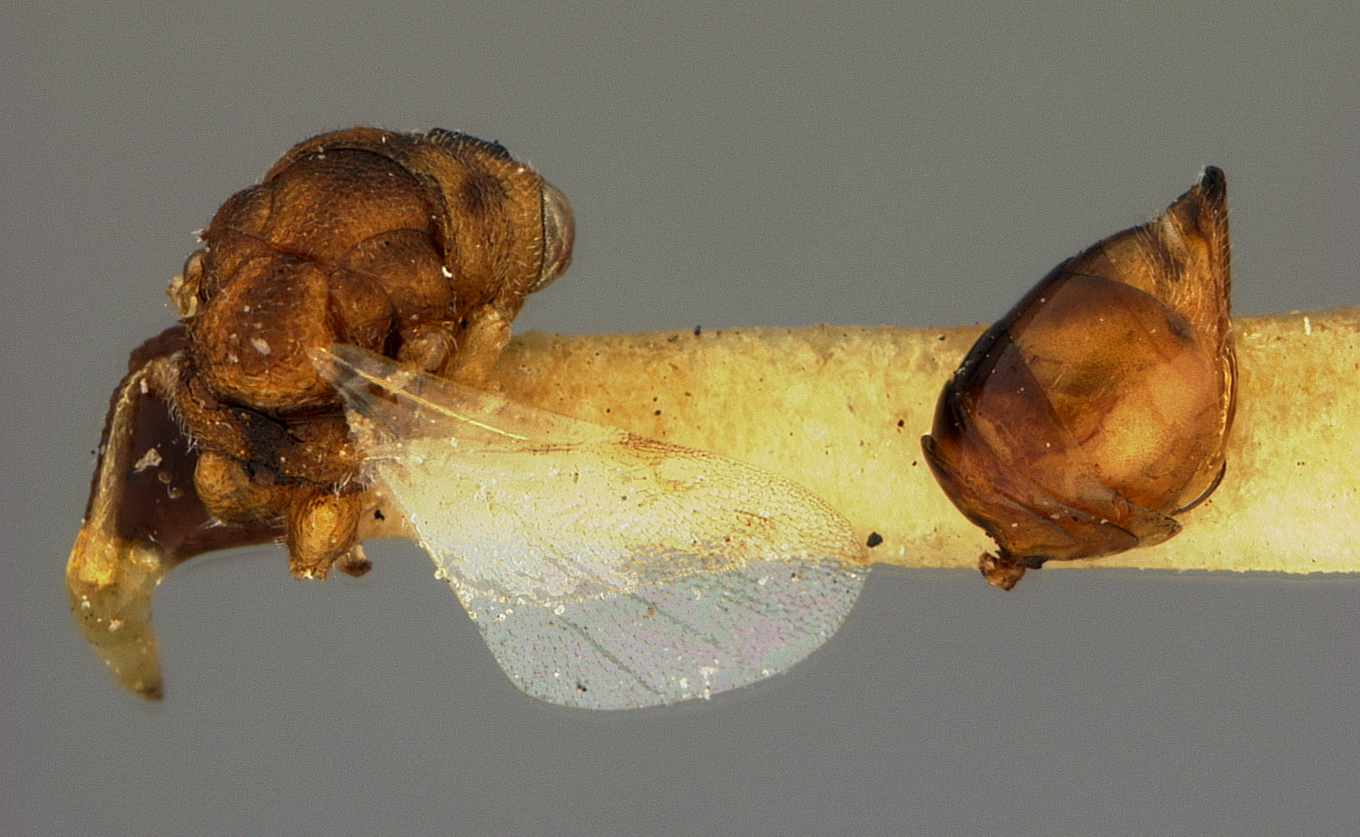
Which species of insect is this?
Eurytoma mitsukurii
